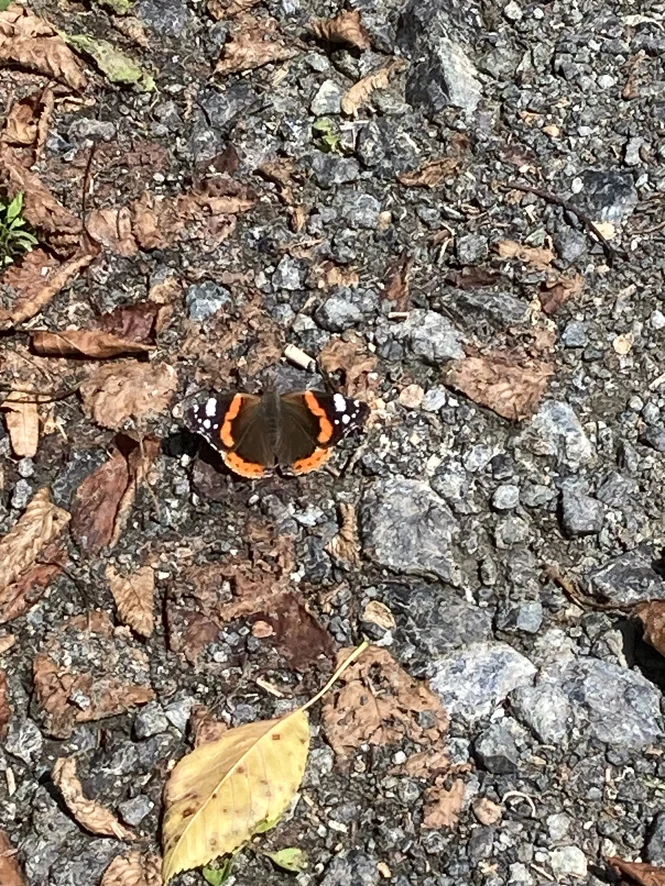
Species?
Vanessa atalanta
